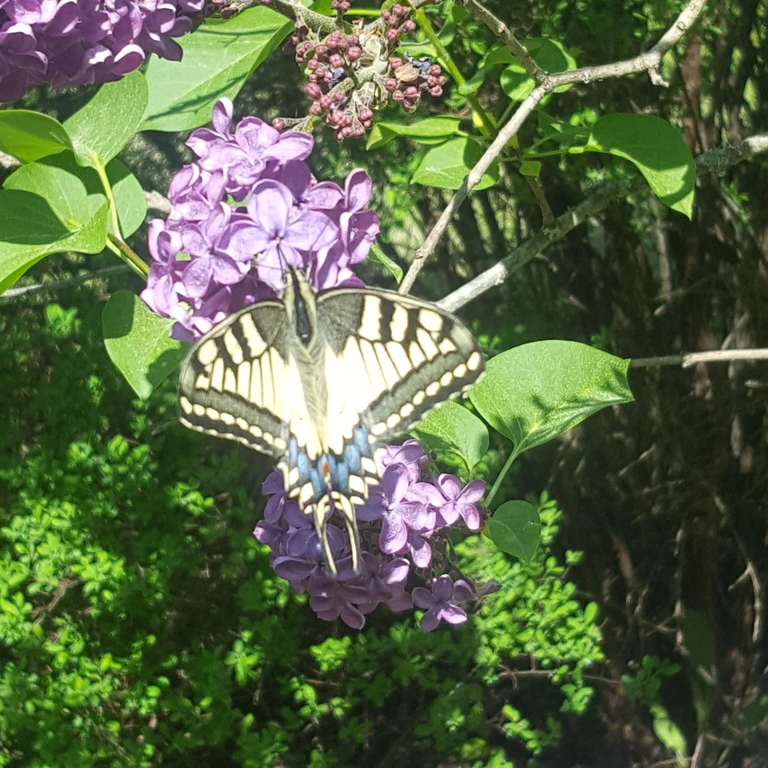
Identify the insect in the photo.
Papilio machaon
